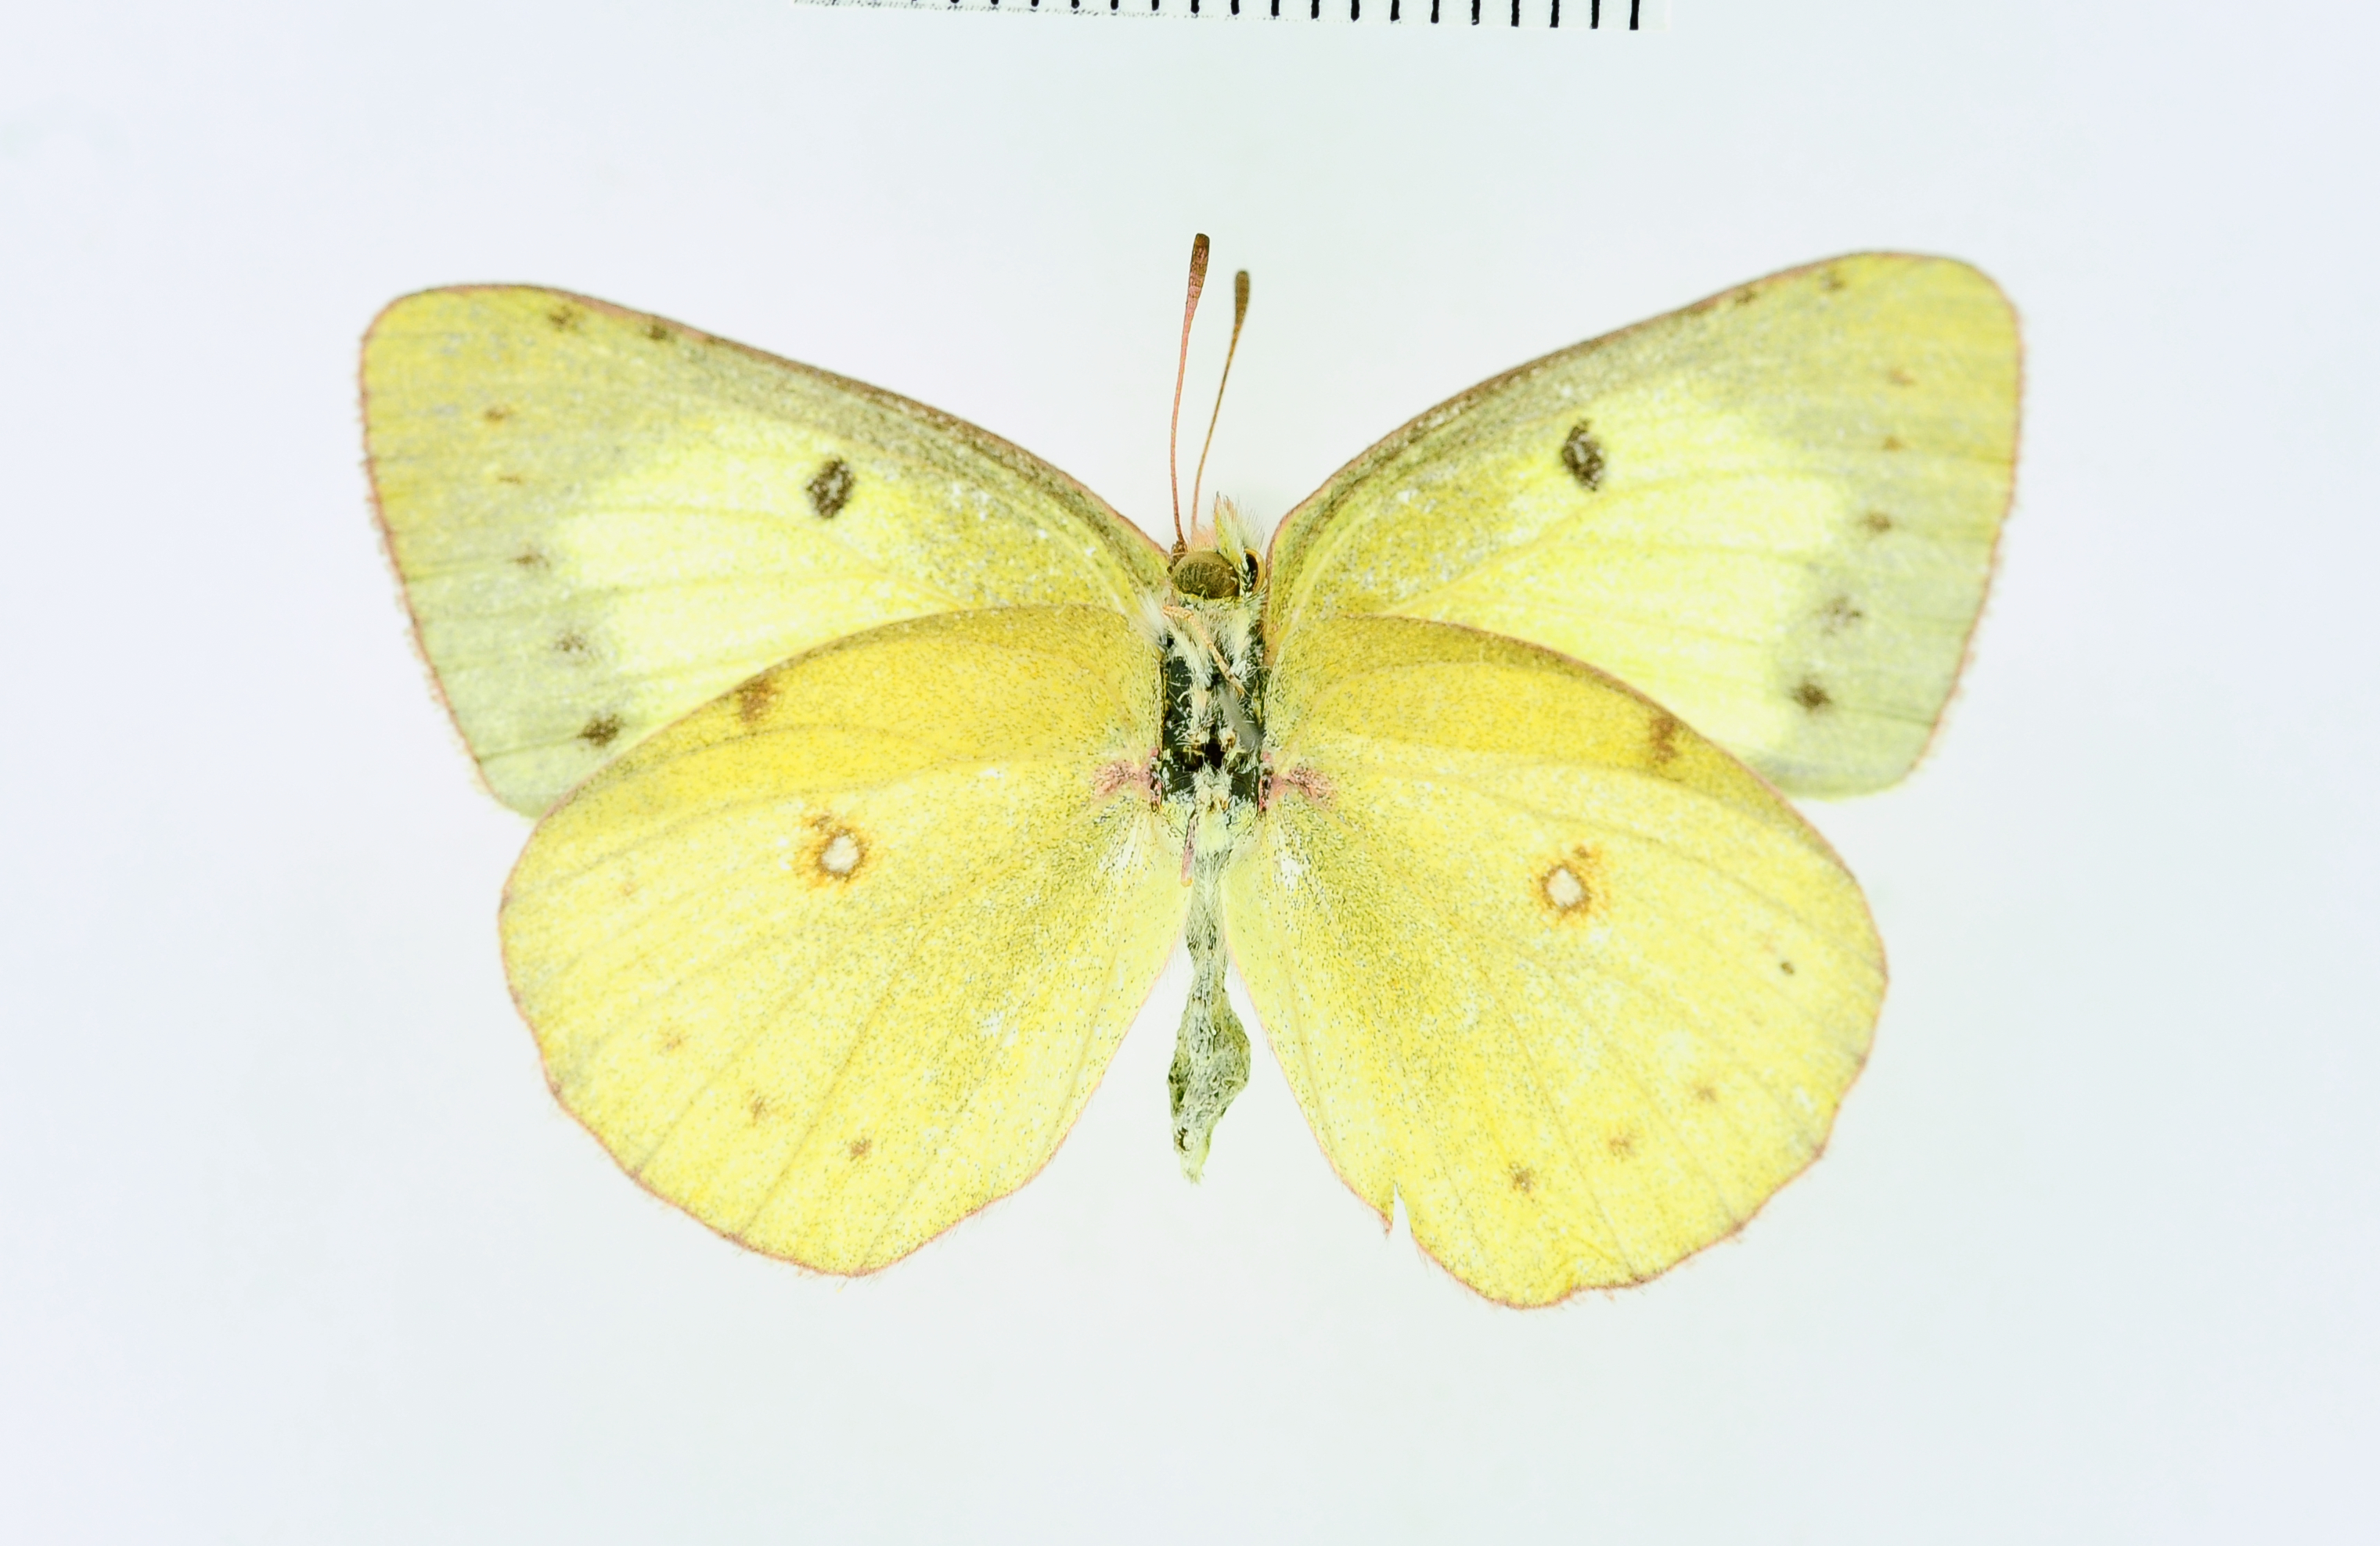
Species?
Colias philodice
